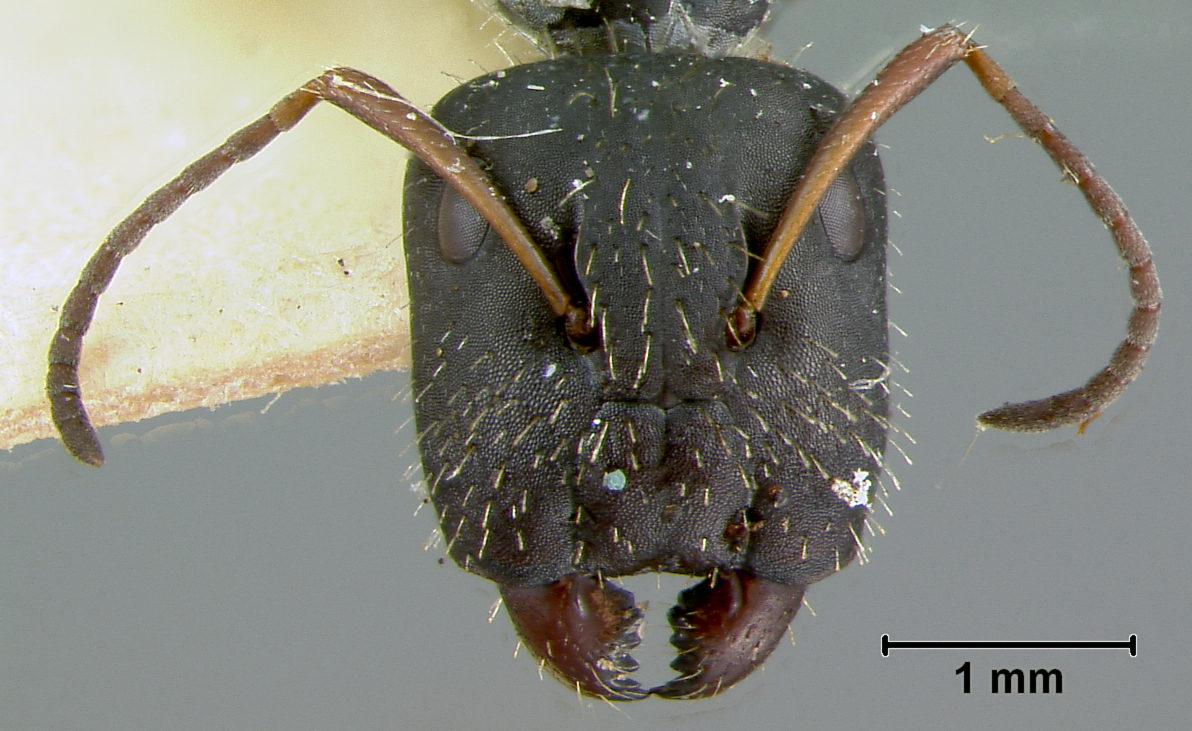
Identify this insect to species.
Camponotus andrei
